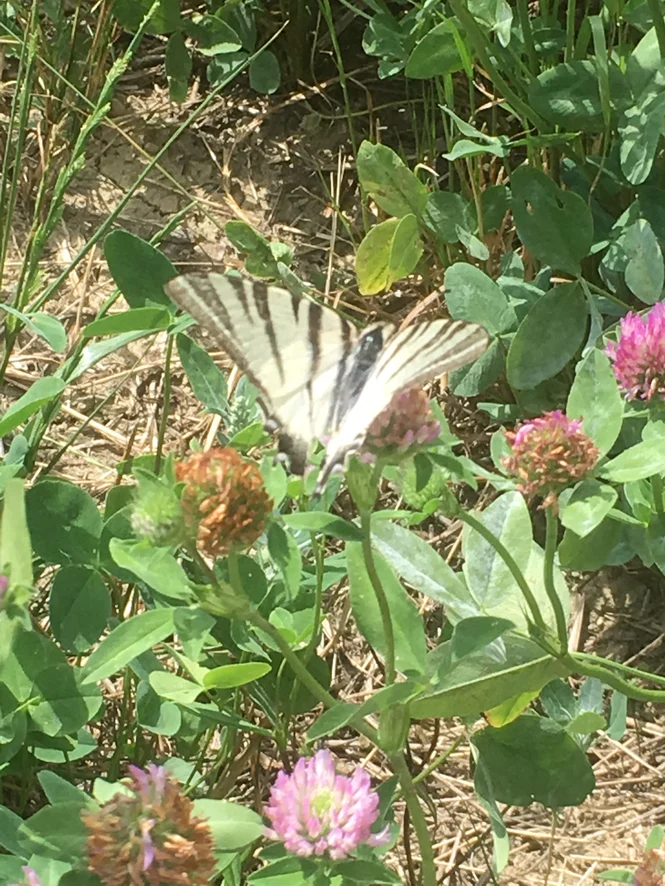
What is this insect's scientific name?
Iphiclides podalirius
